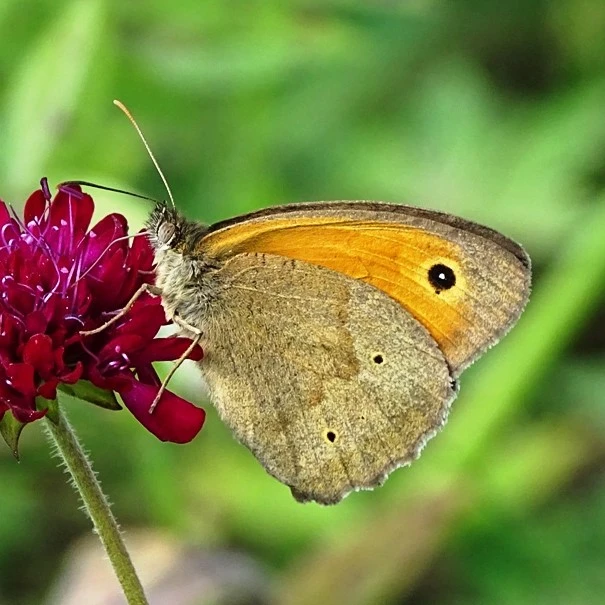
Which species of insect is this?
Maniola jurtina
